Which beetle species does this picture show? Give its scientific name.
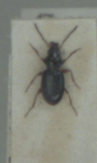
Bembidion gilvipes
